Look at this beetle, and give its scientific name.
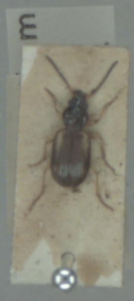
Bembidion tetracolum
